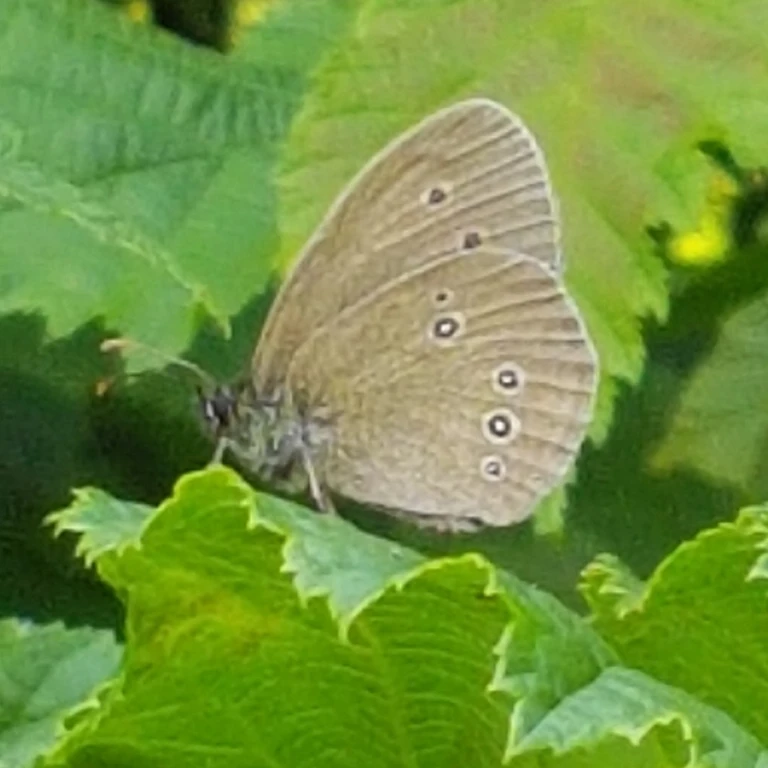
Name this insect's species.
Aphantopus hyperantus
